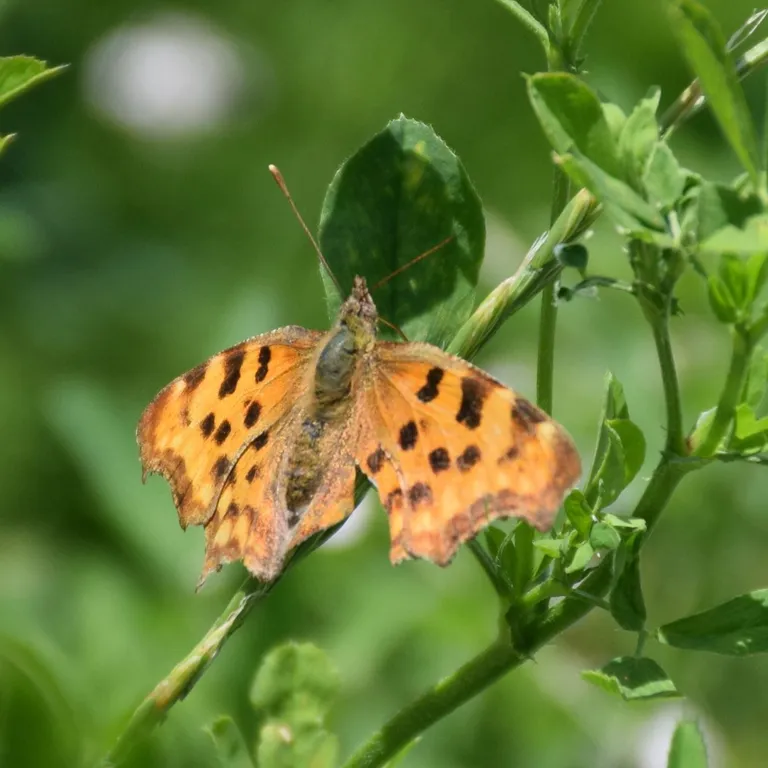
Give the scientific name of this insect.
Polygonia c-album
